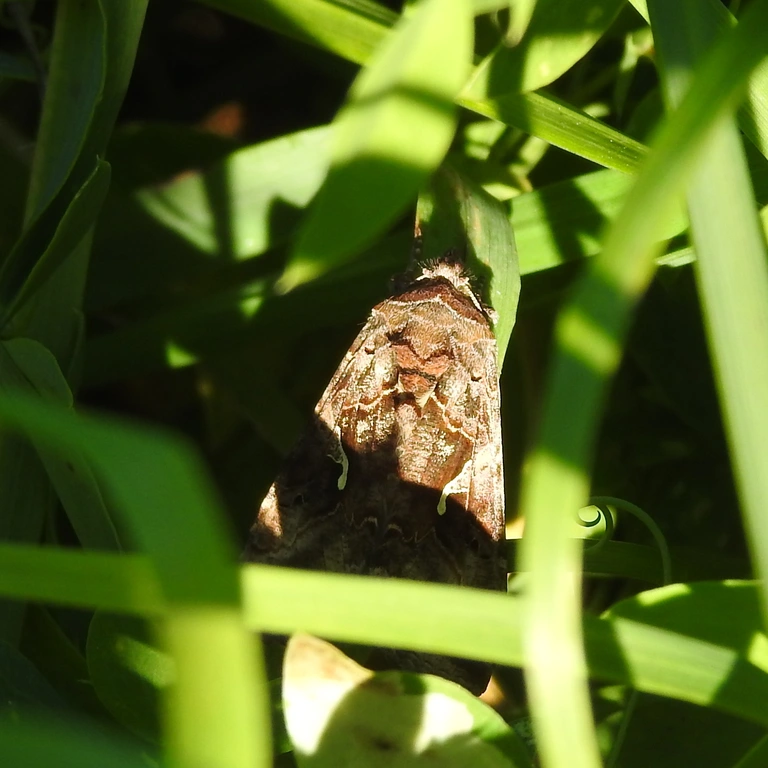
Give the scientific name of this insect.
Autographa gamma
